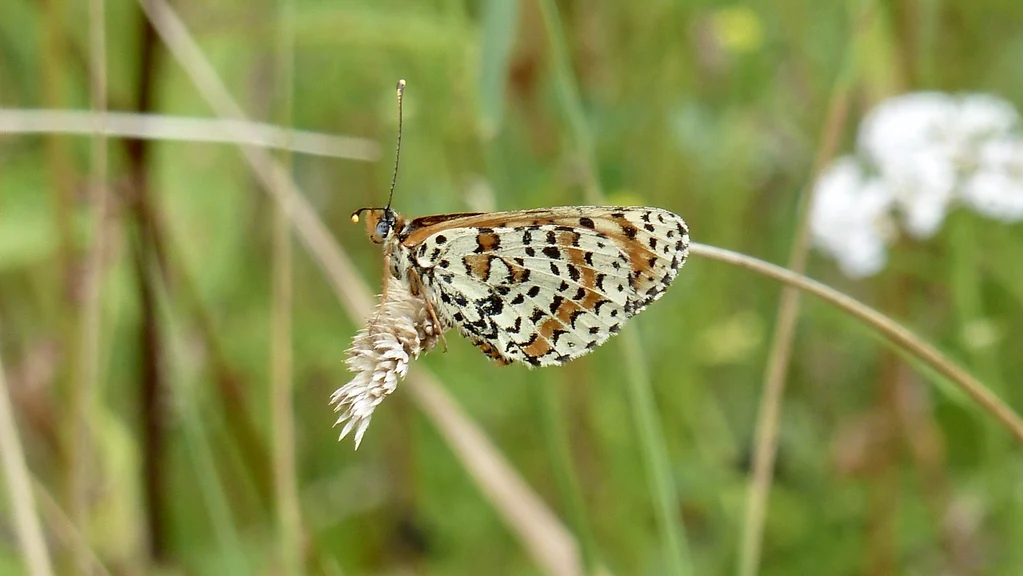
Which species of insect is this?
Melitaea didyma
